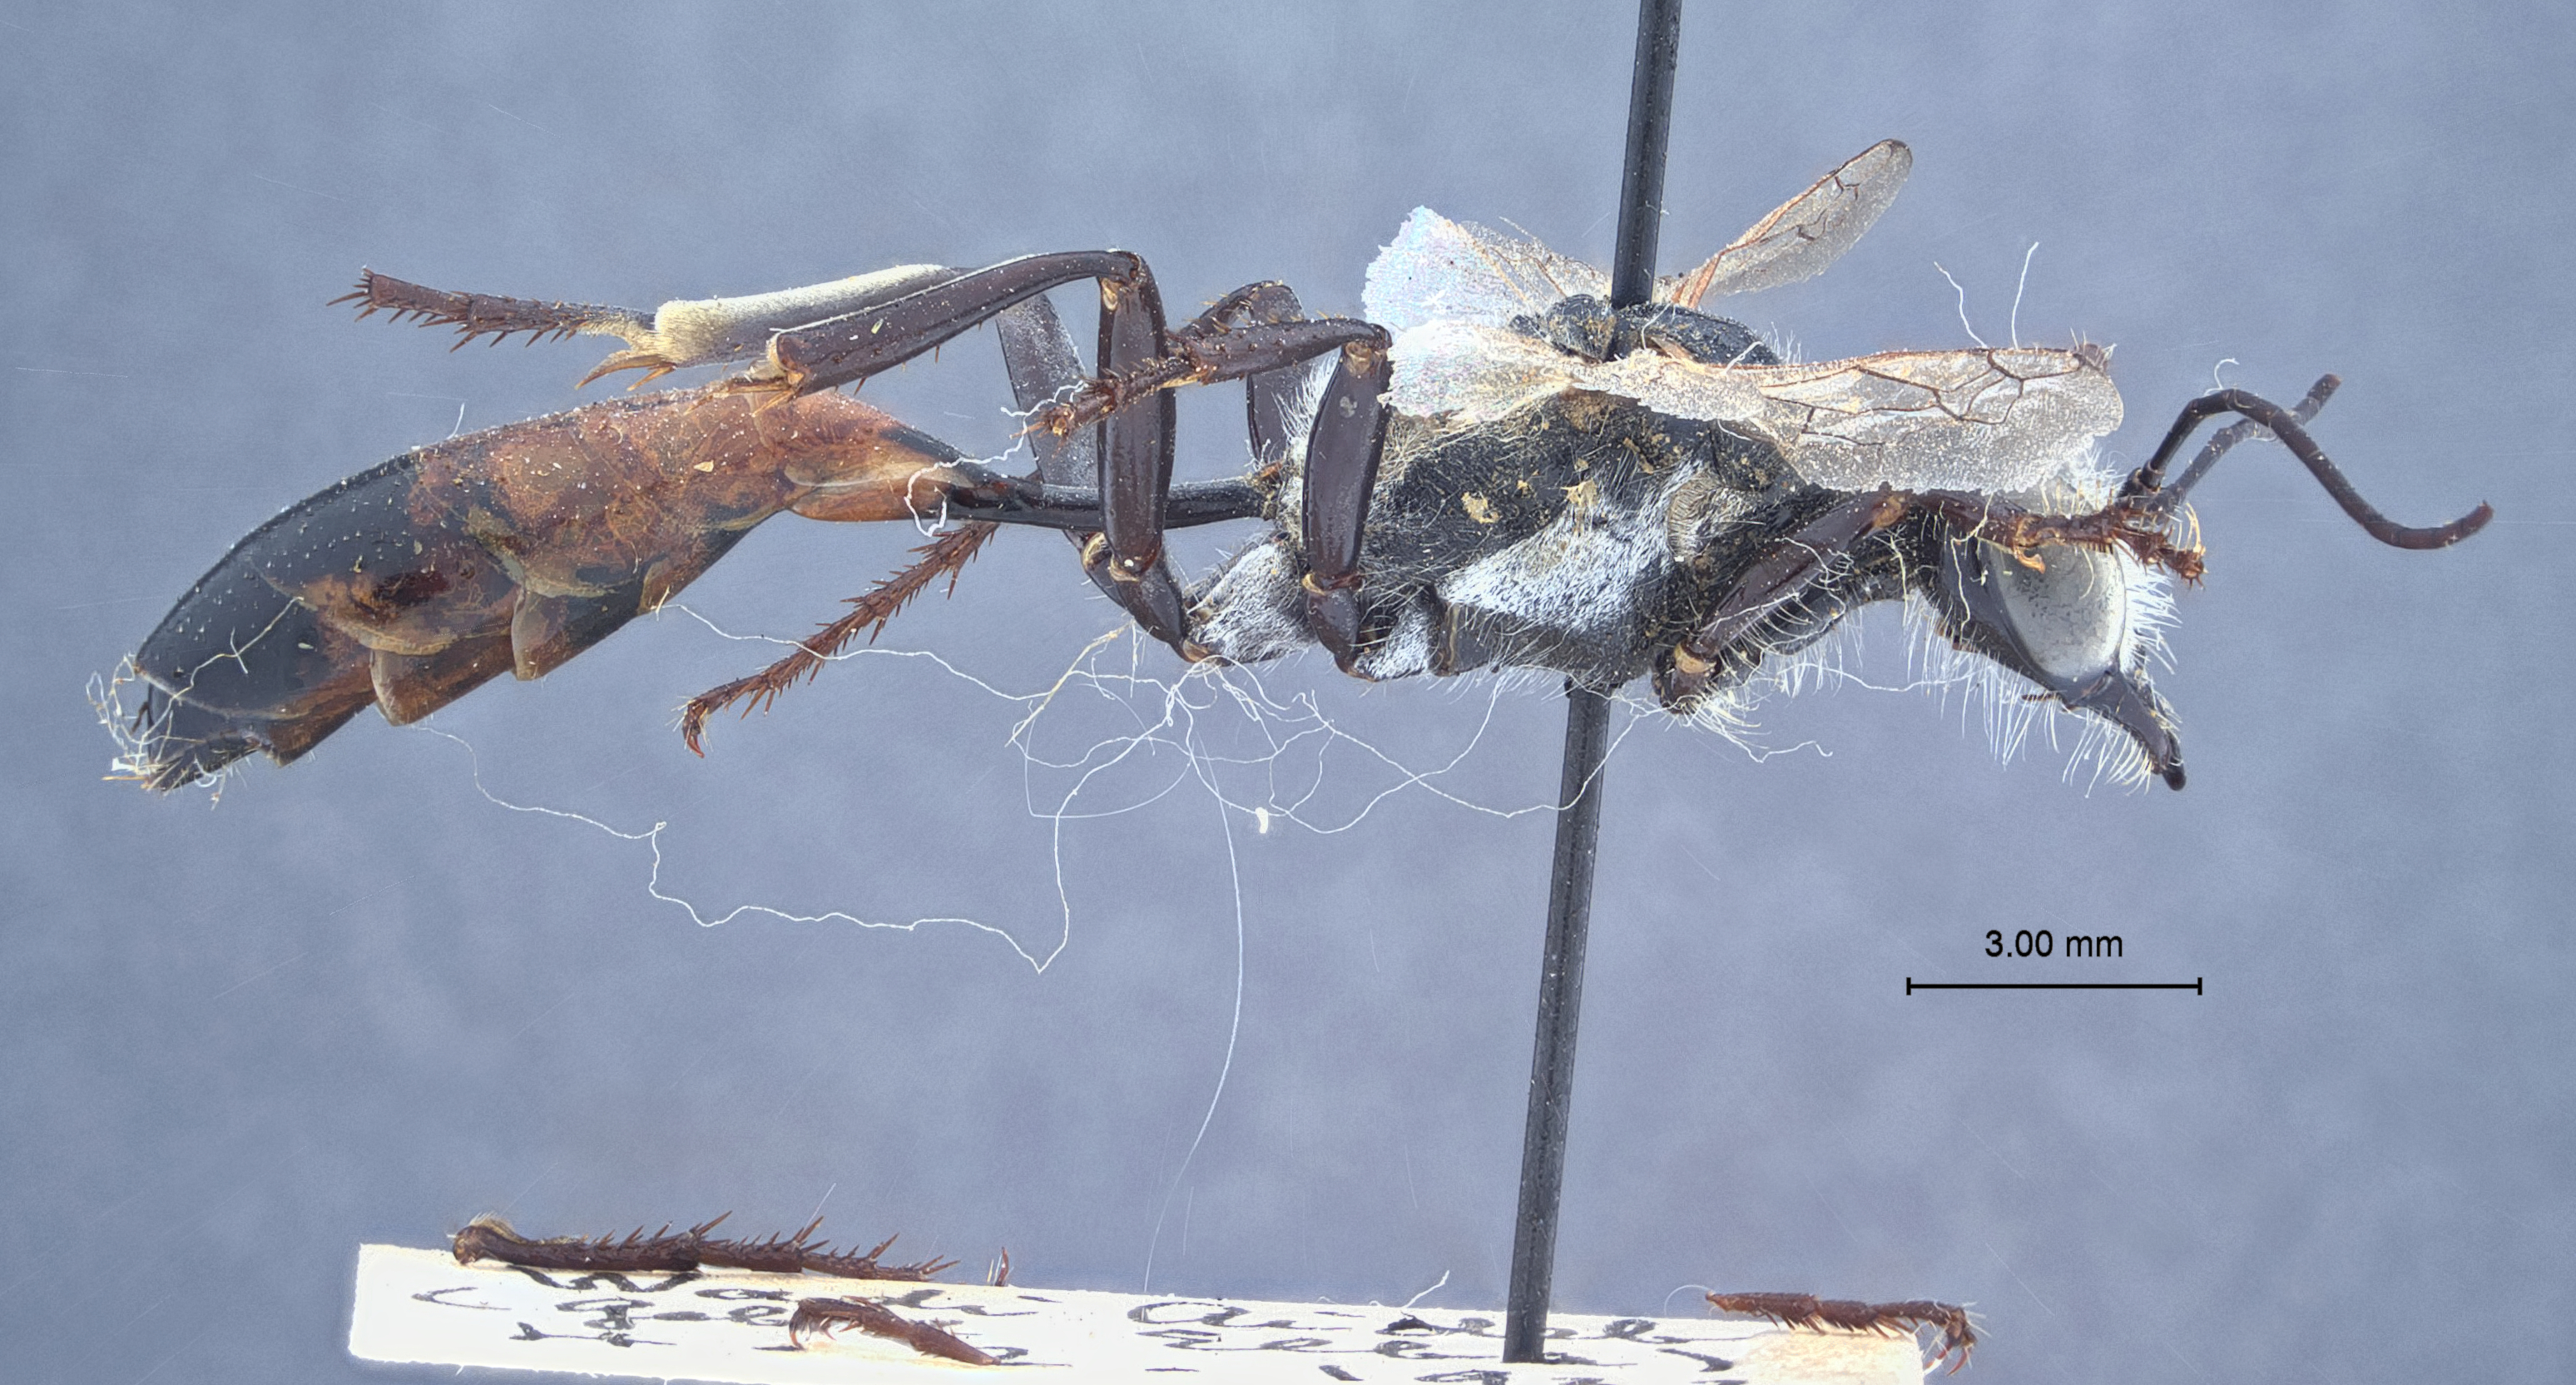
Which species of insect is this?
Ammophila gibba
